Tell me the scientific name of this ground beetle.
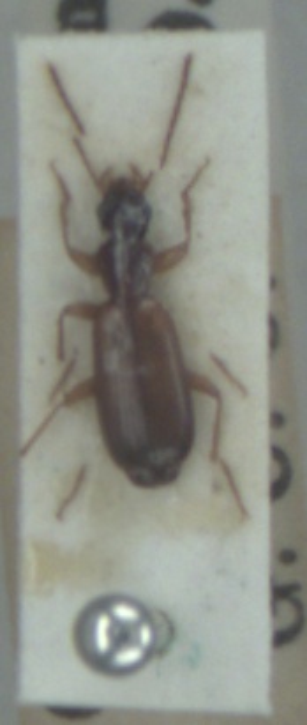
Paradromius linearis
